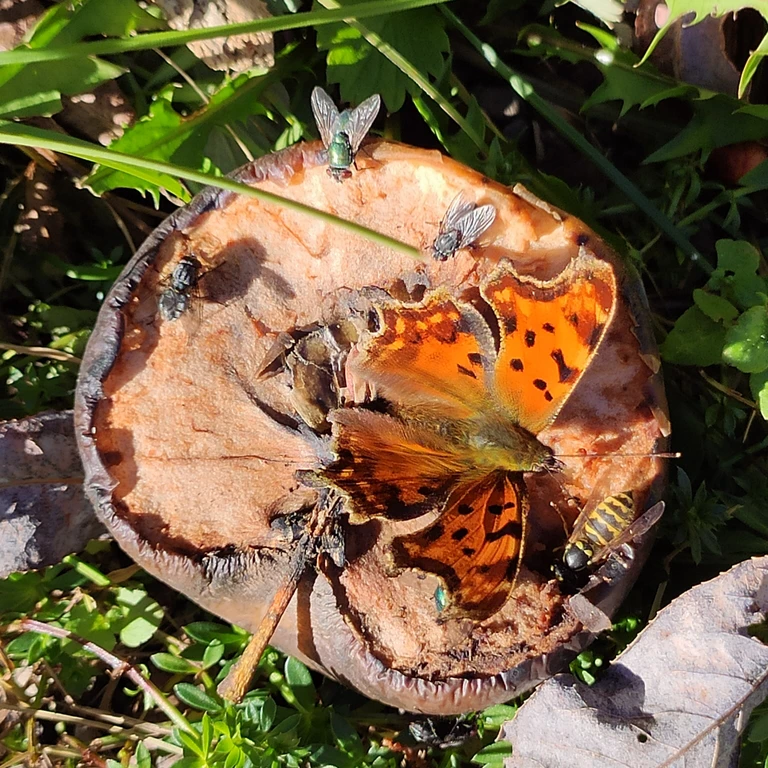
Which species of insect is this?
Polygonia c-album
